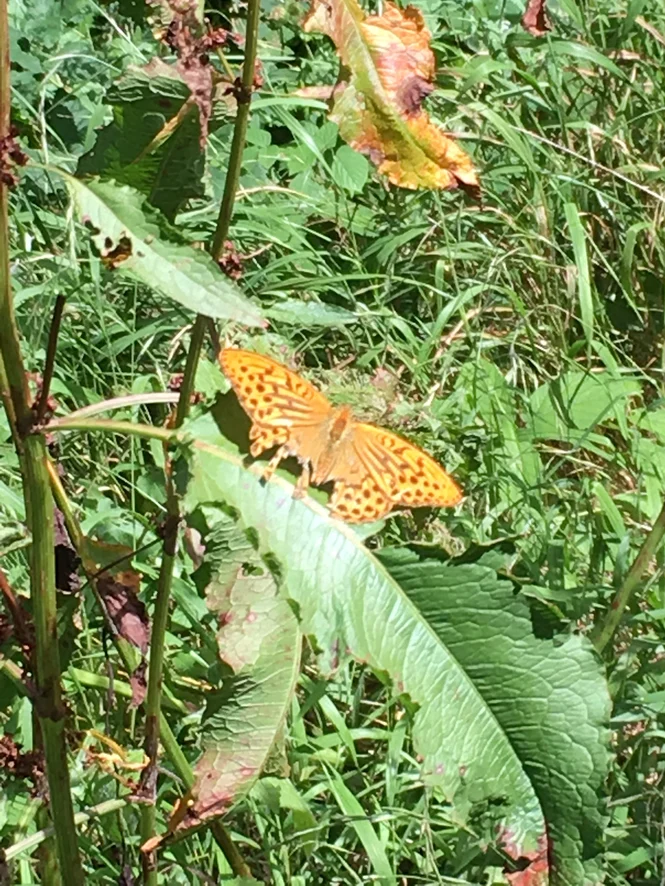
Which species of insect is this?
Argynnis paphia
